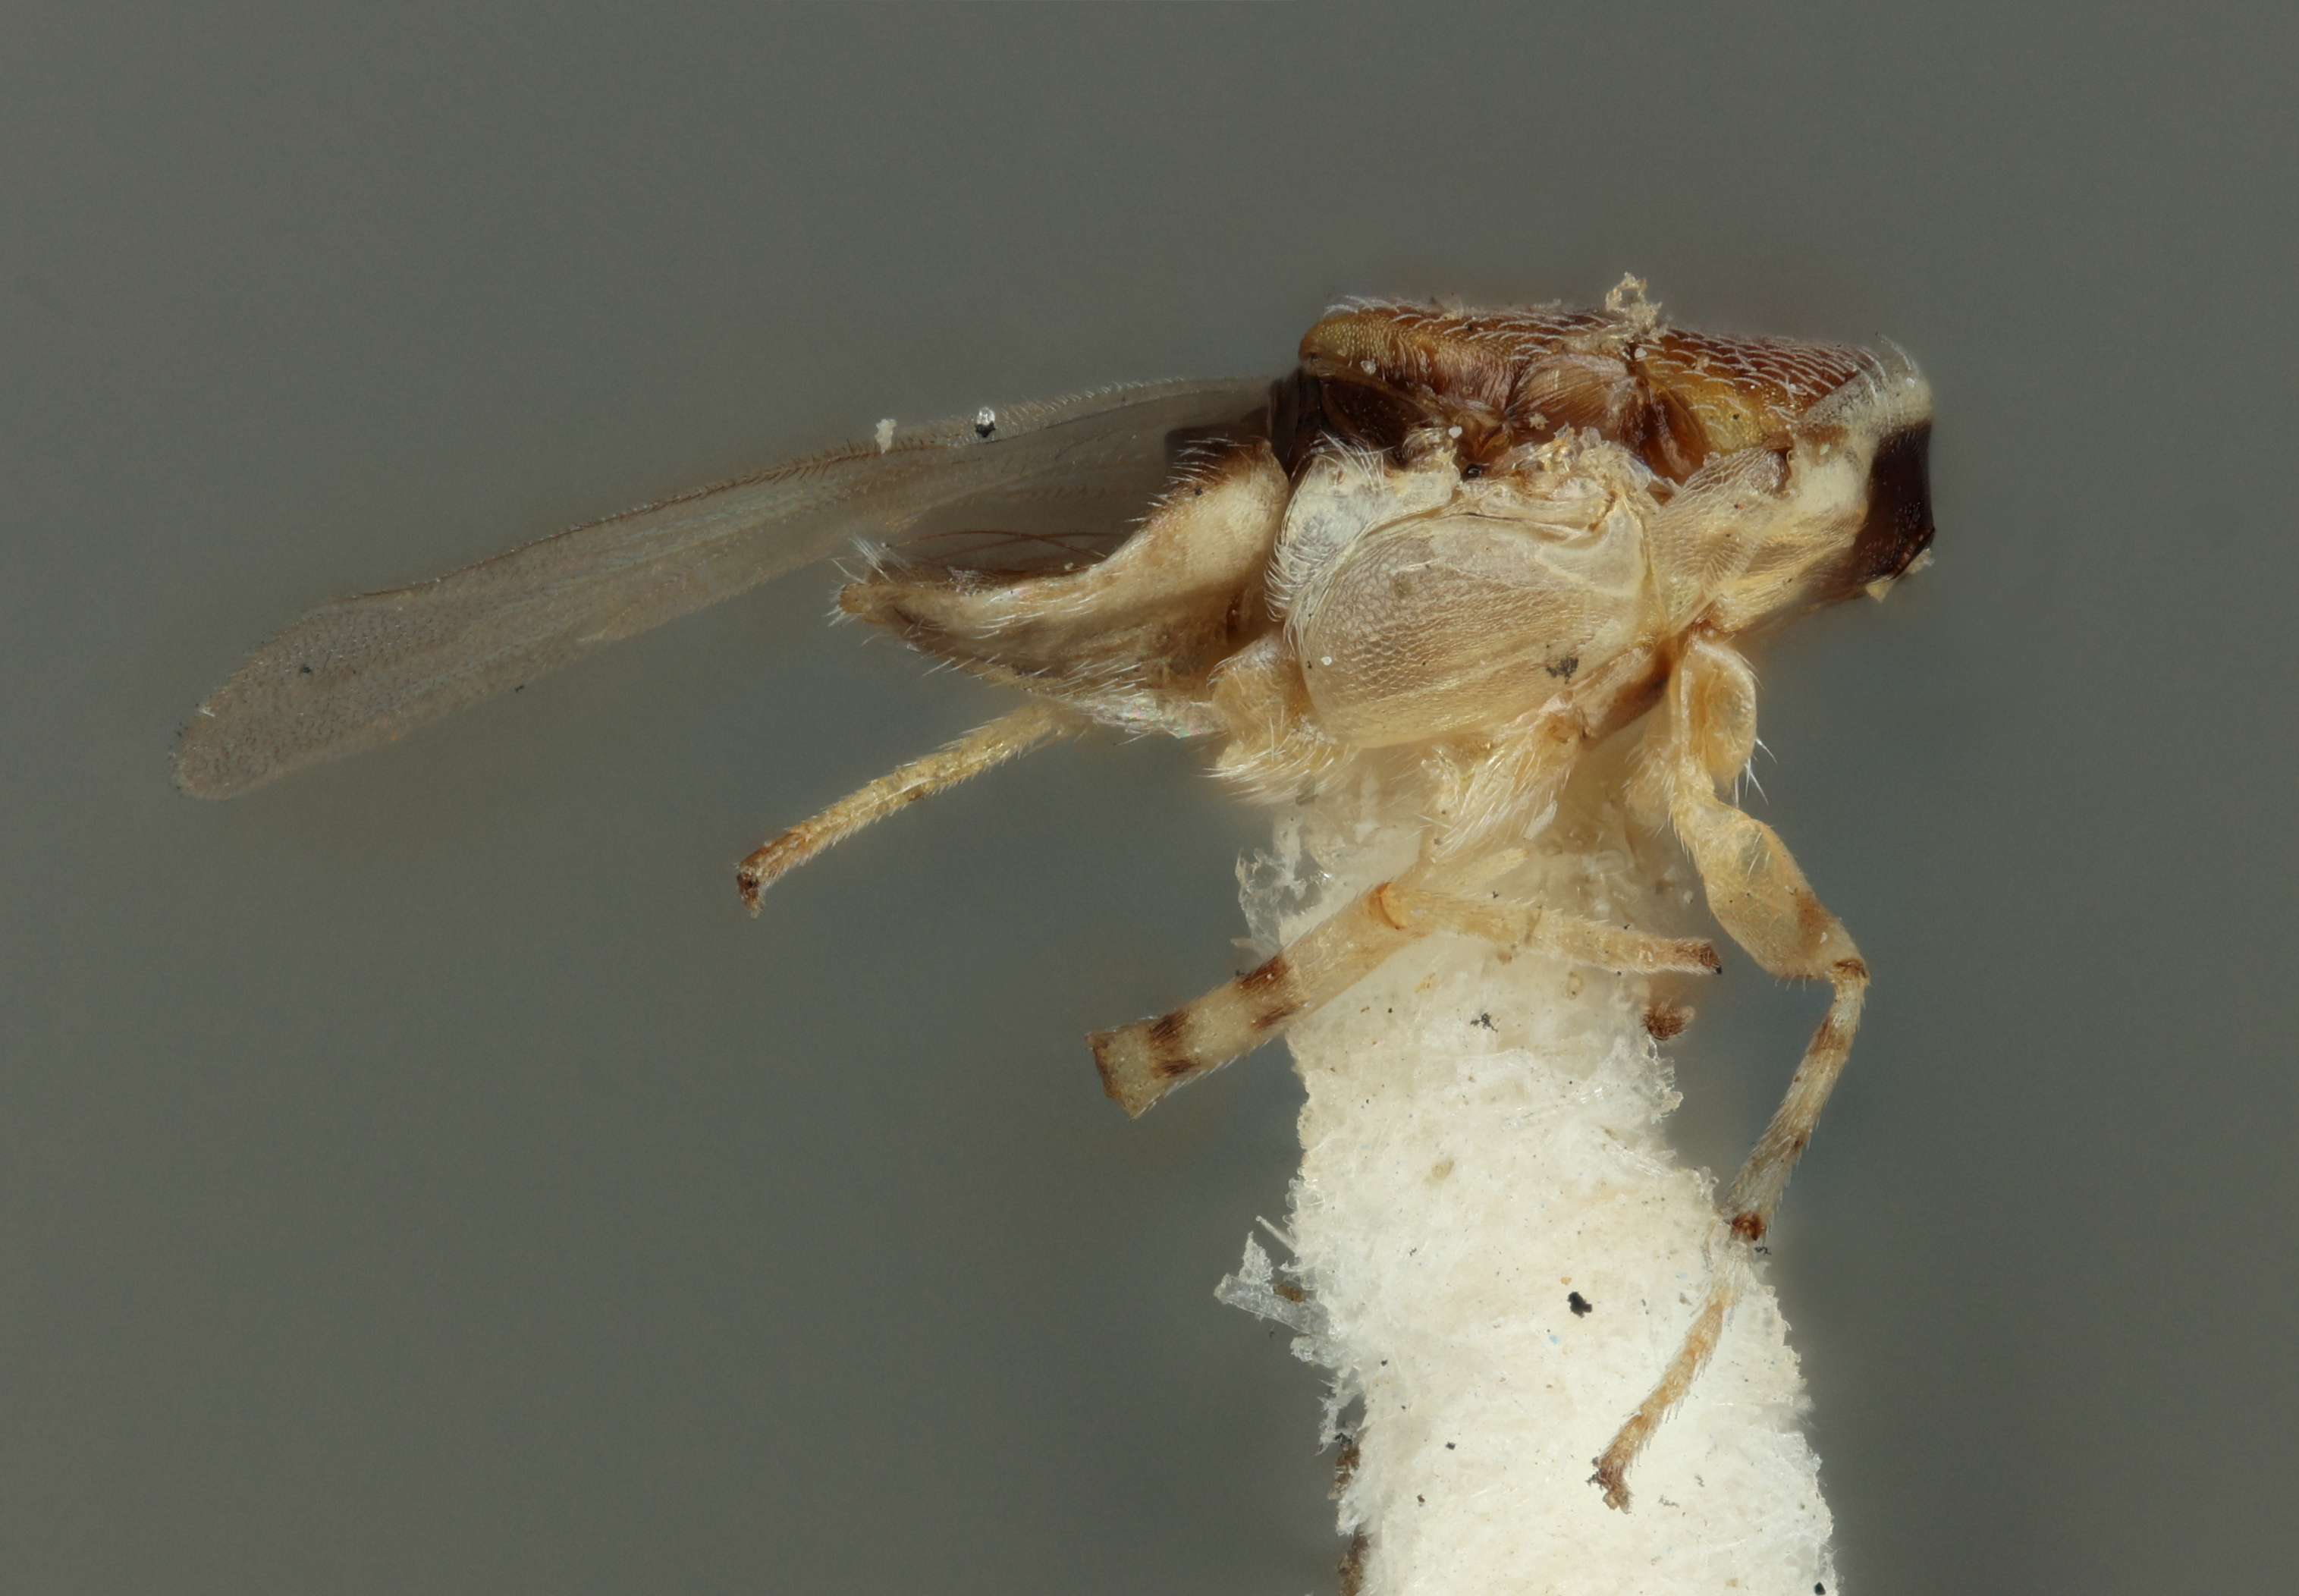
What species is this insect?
Aphycus kermicola
